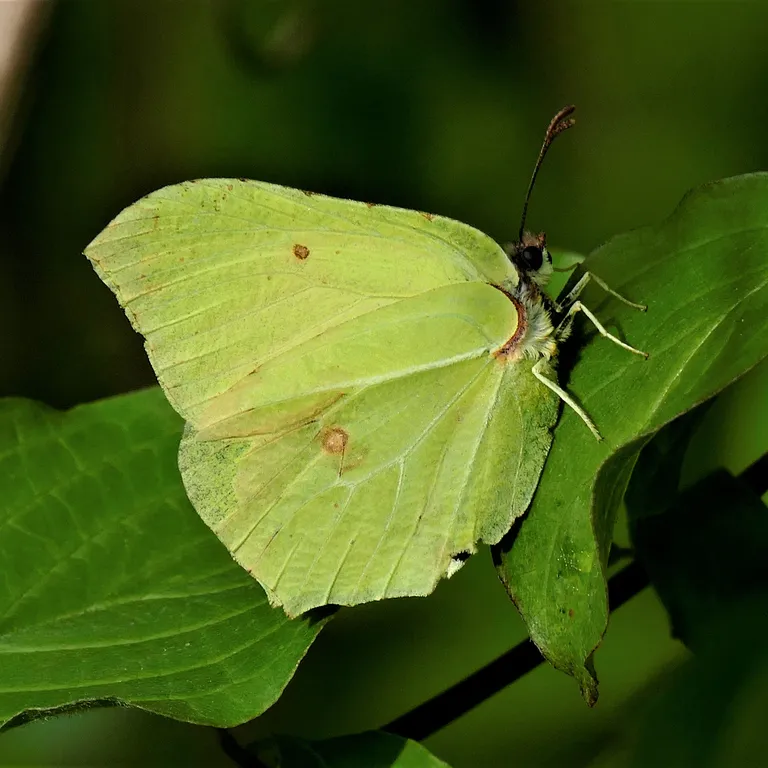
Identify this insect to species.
Gonepteryx rhamni
